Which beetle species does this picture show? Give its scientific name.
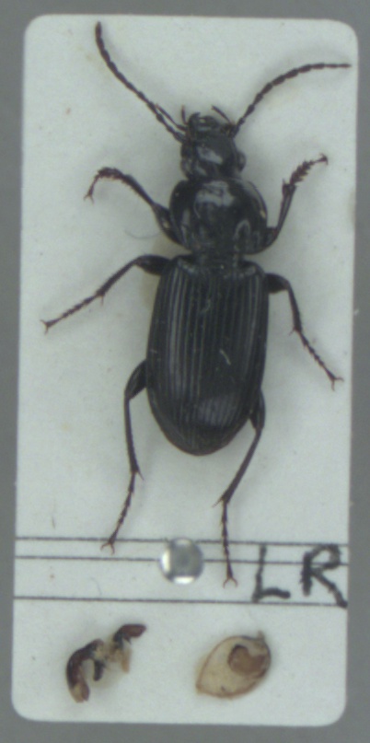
Pterostichus nigrita
